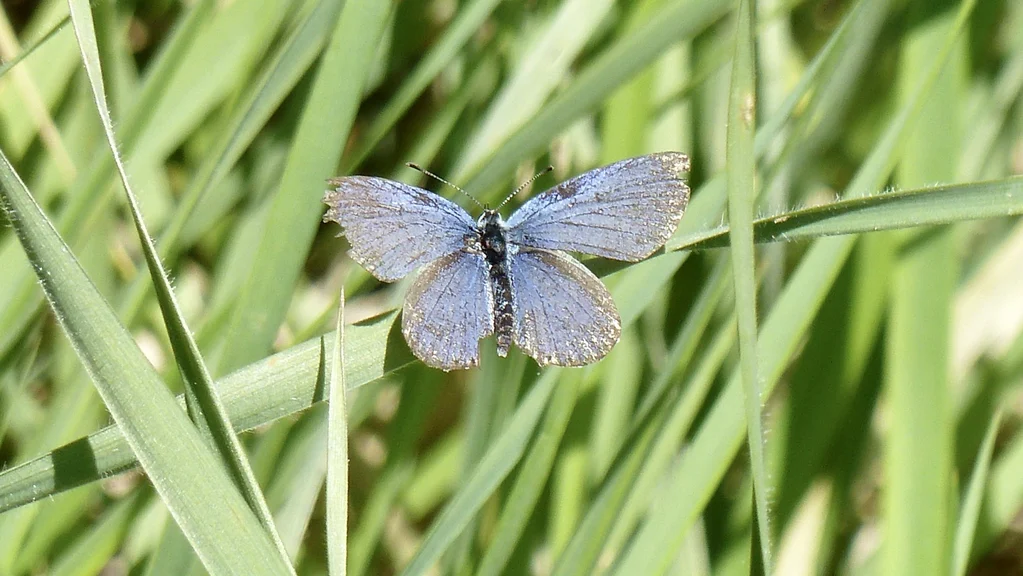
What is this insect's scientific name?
Cupido argiades (also Elkalyce argiades)
